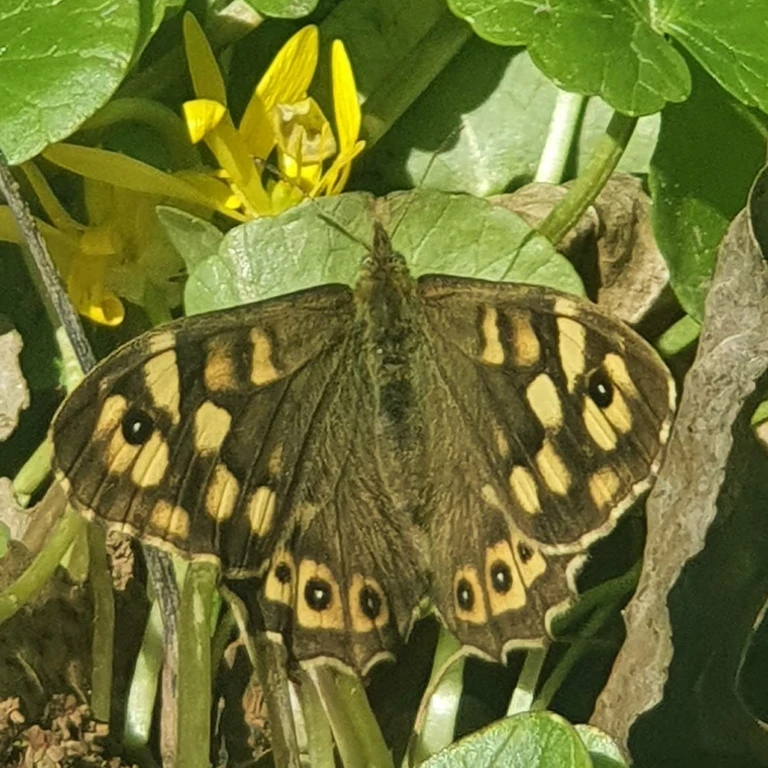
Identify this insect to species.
Pararge aegeria
